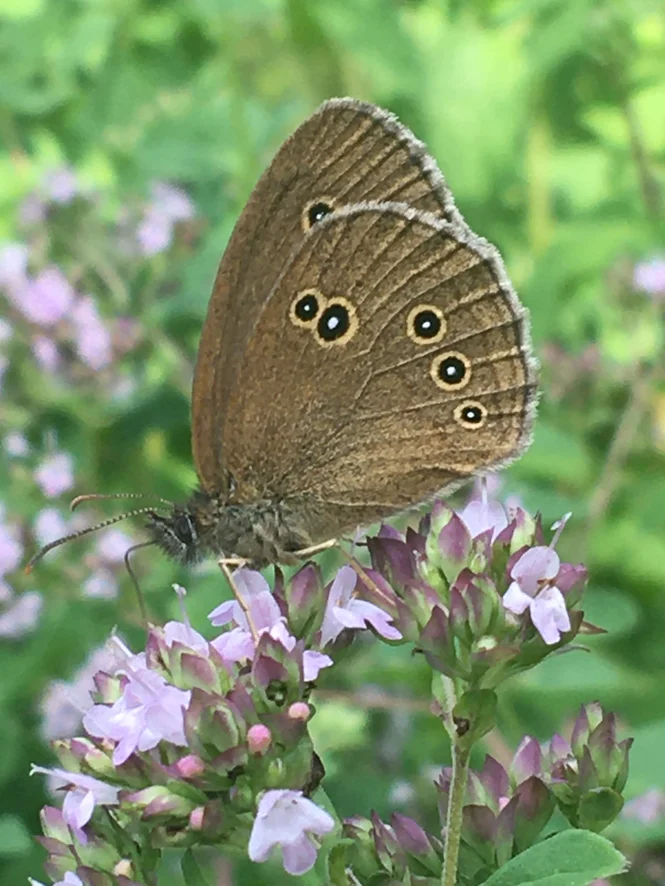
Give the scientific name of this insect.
Aphantopus hyperantus
